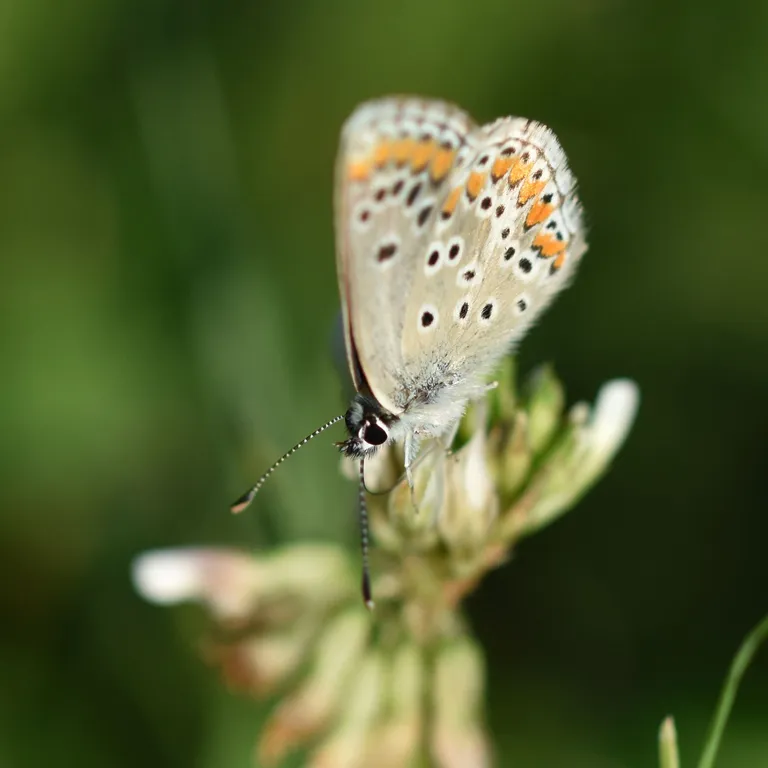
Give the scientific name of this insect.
Aricia agestis/artaxerxes
